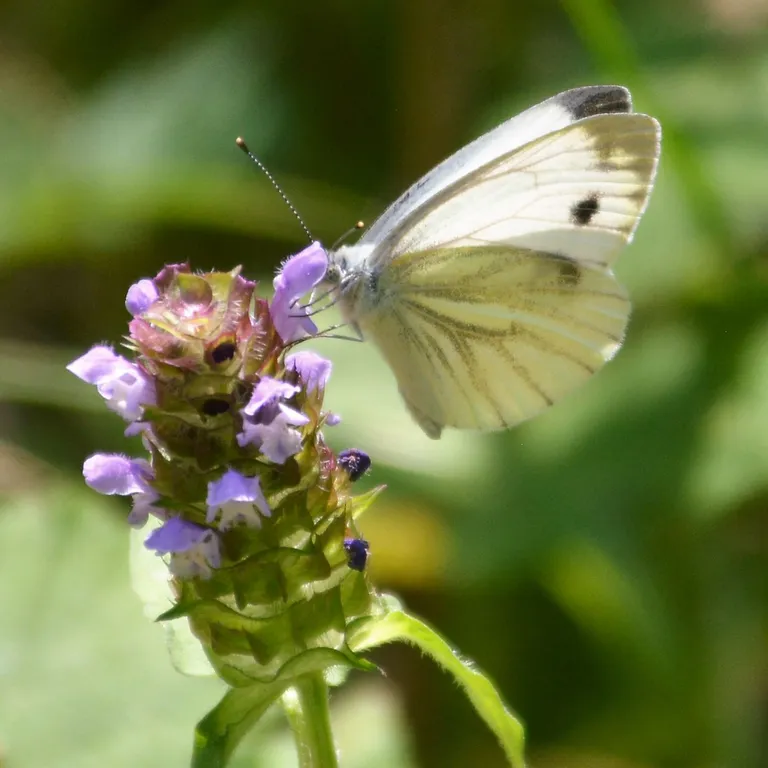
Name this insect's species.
Pieris napi
